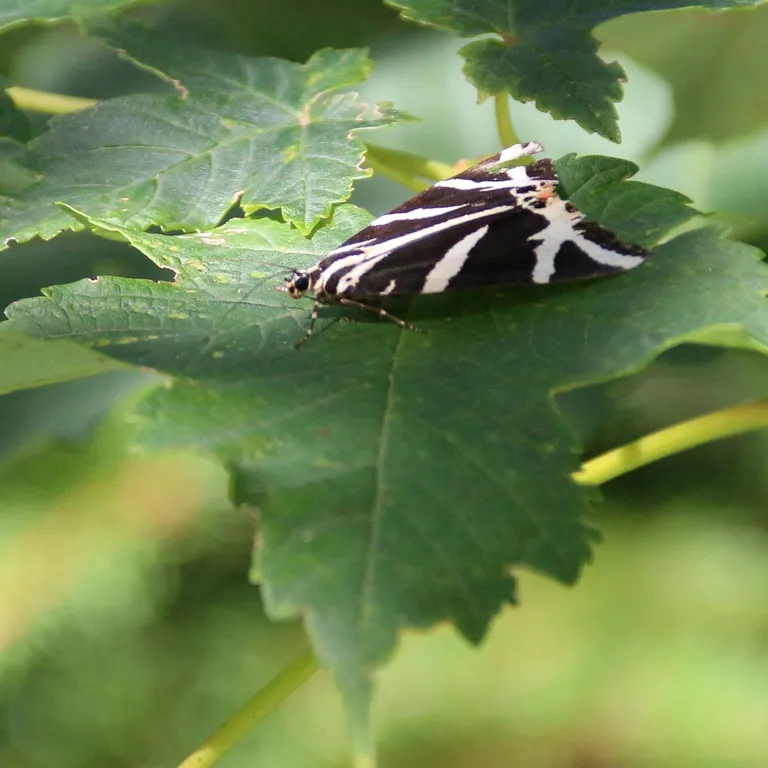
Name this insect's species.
Euplagia quadripunctaria
